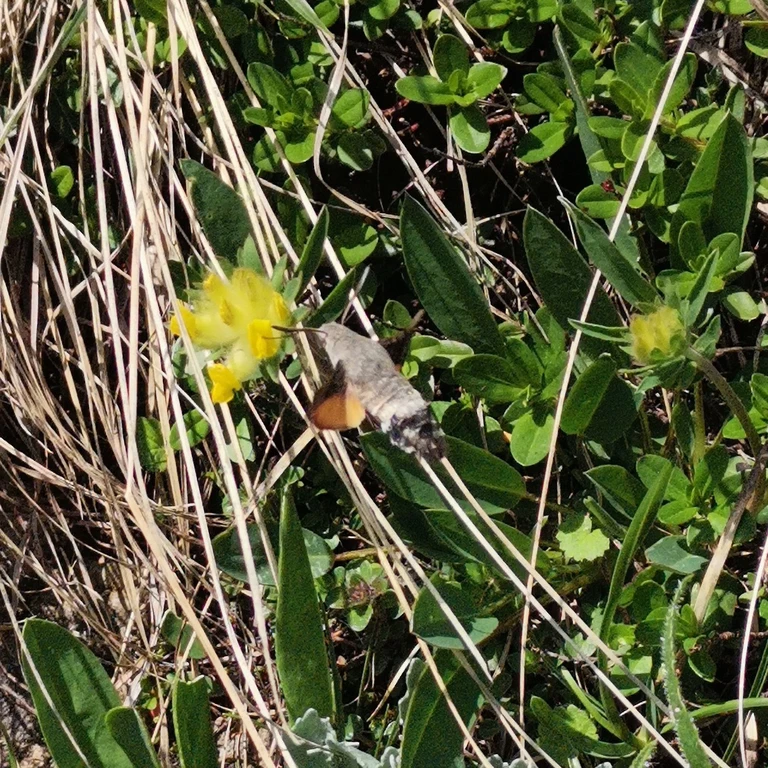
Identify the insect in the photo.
Macroglossum stellatarum
